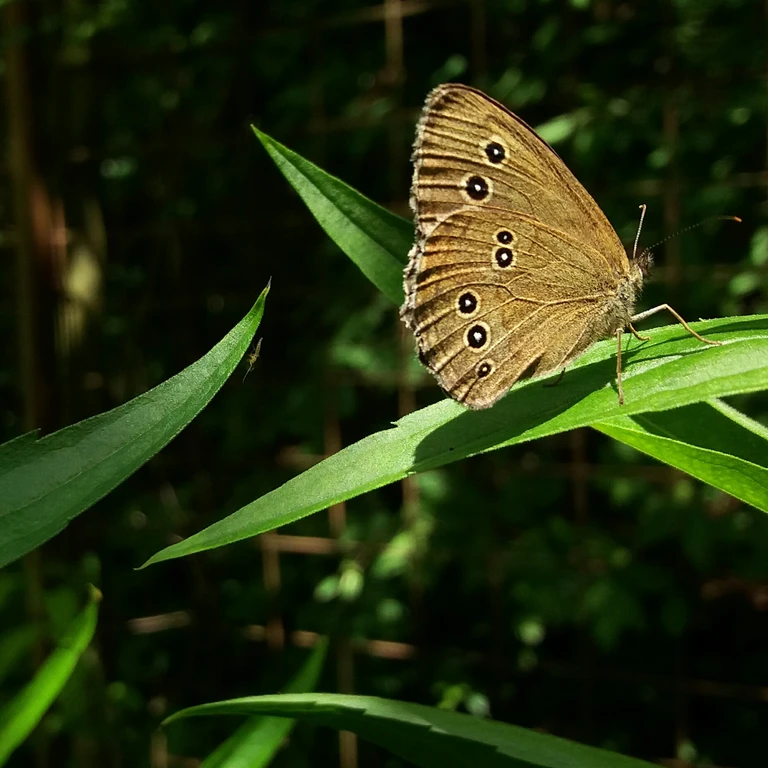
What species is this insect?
Aphantopus hyperantus
